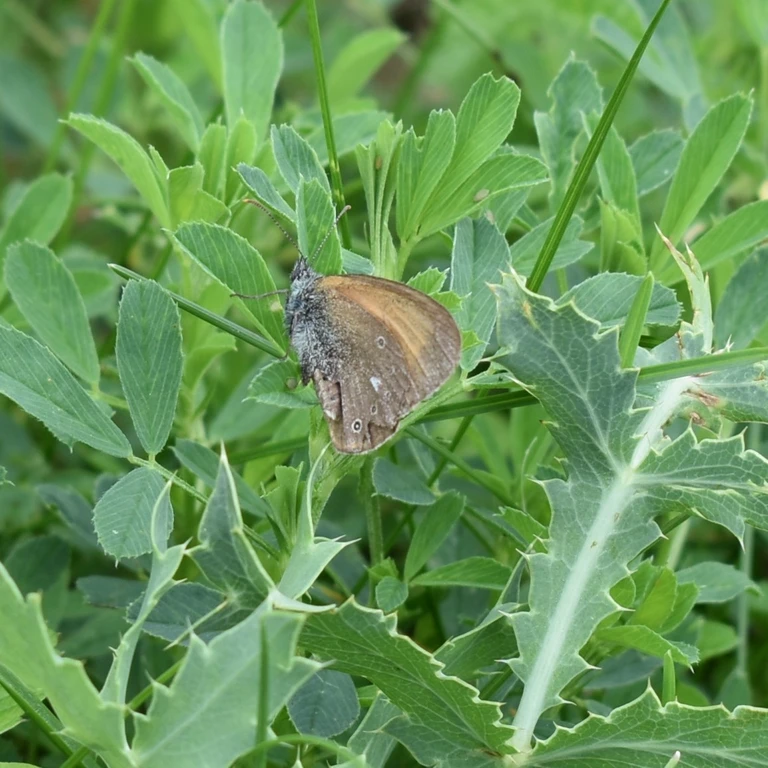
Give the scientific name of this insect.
Coenonympha glycerion (also Coenonympha iphis)
